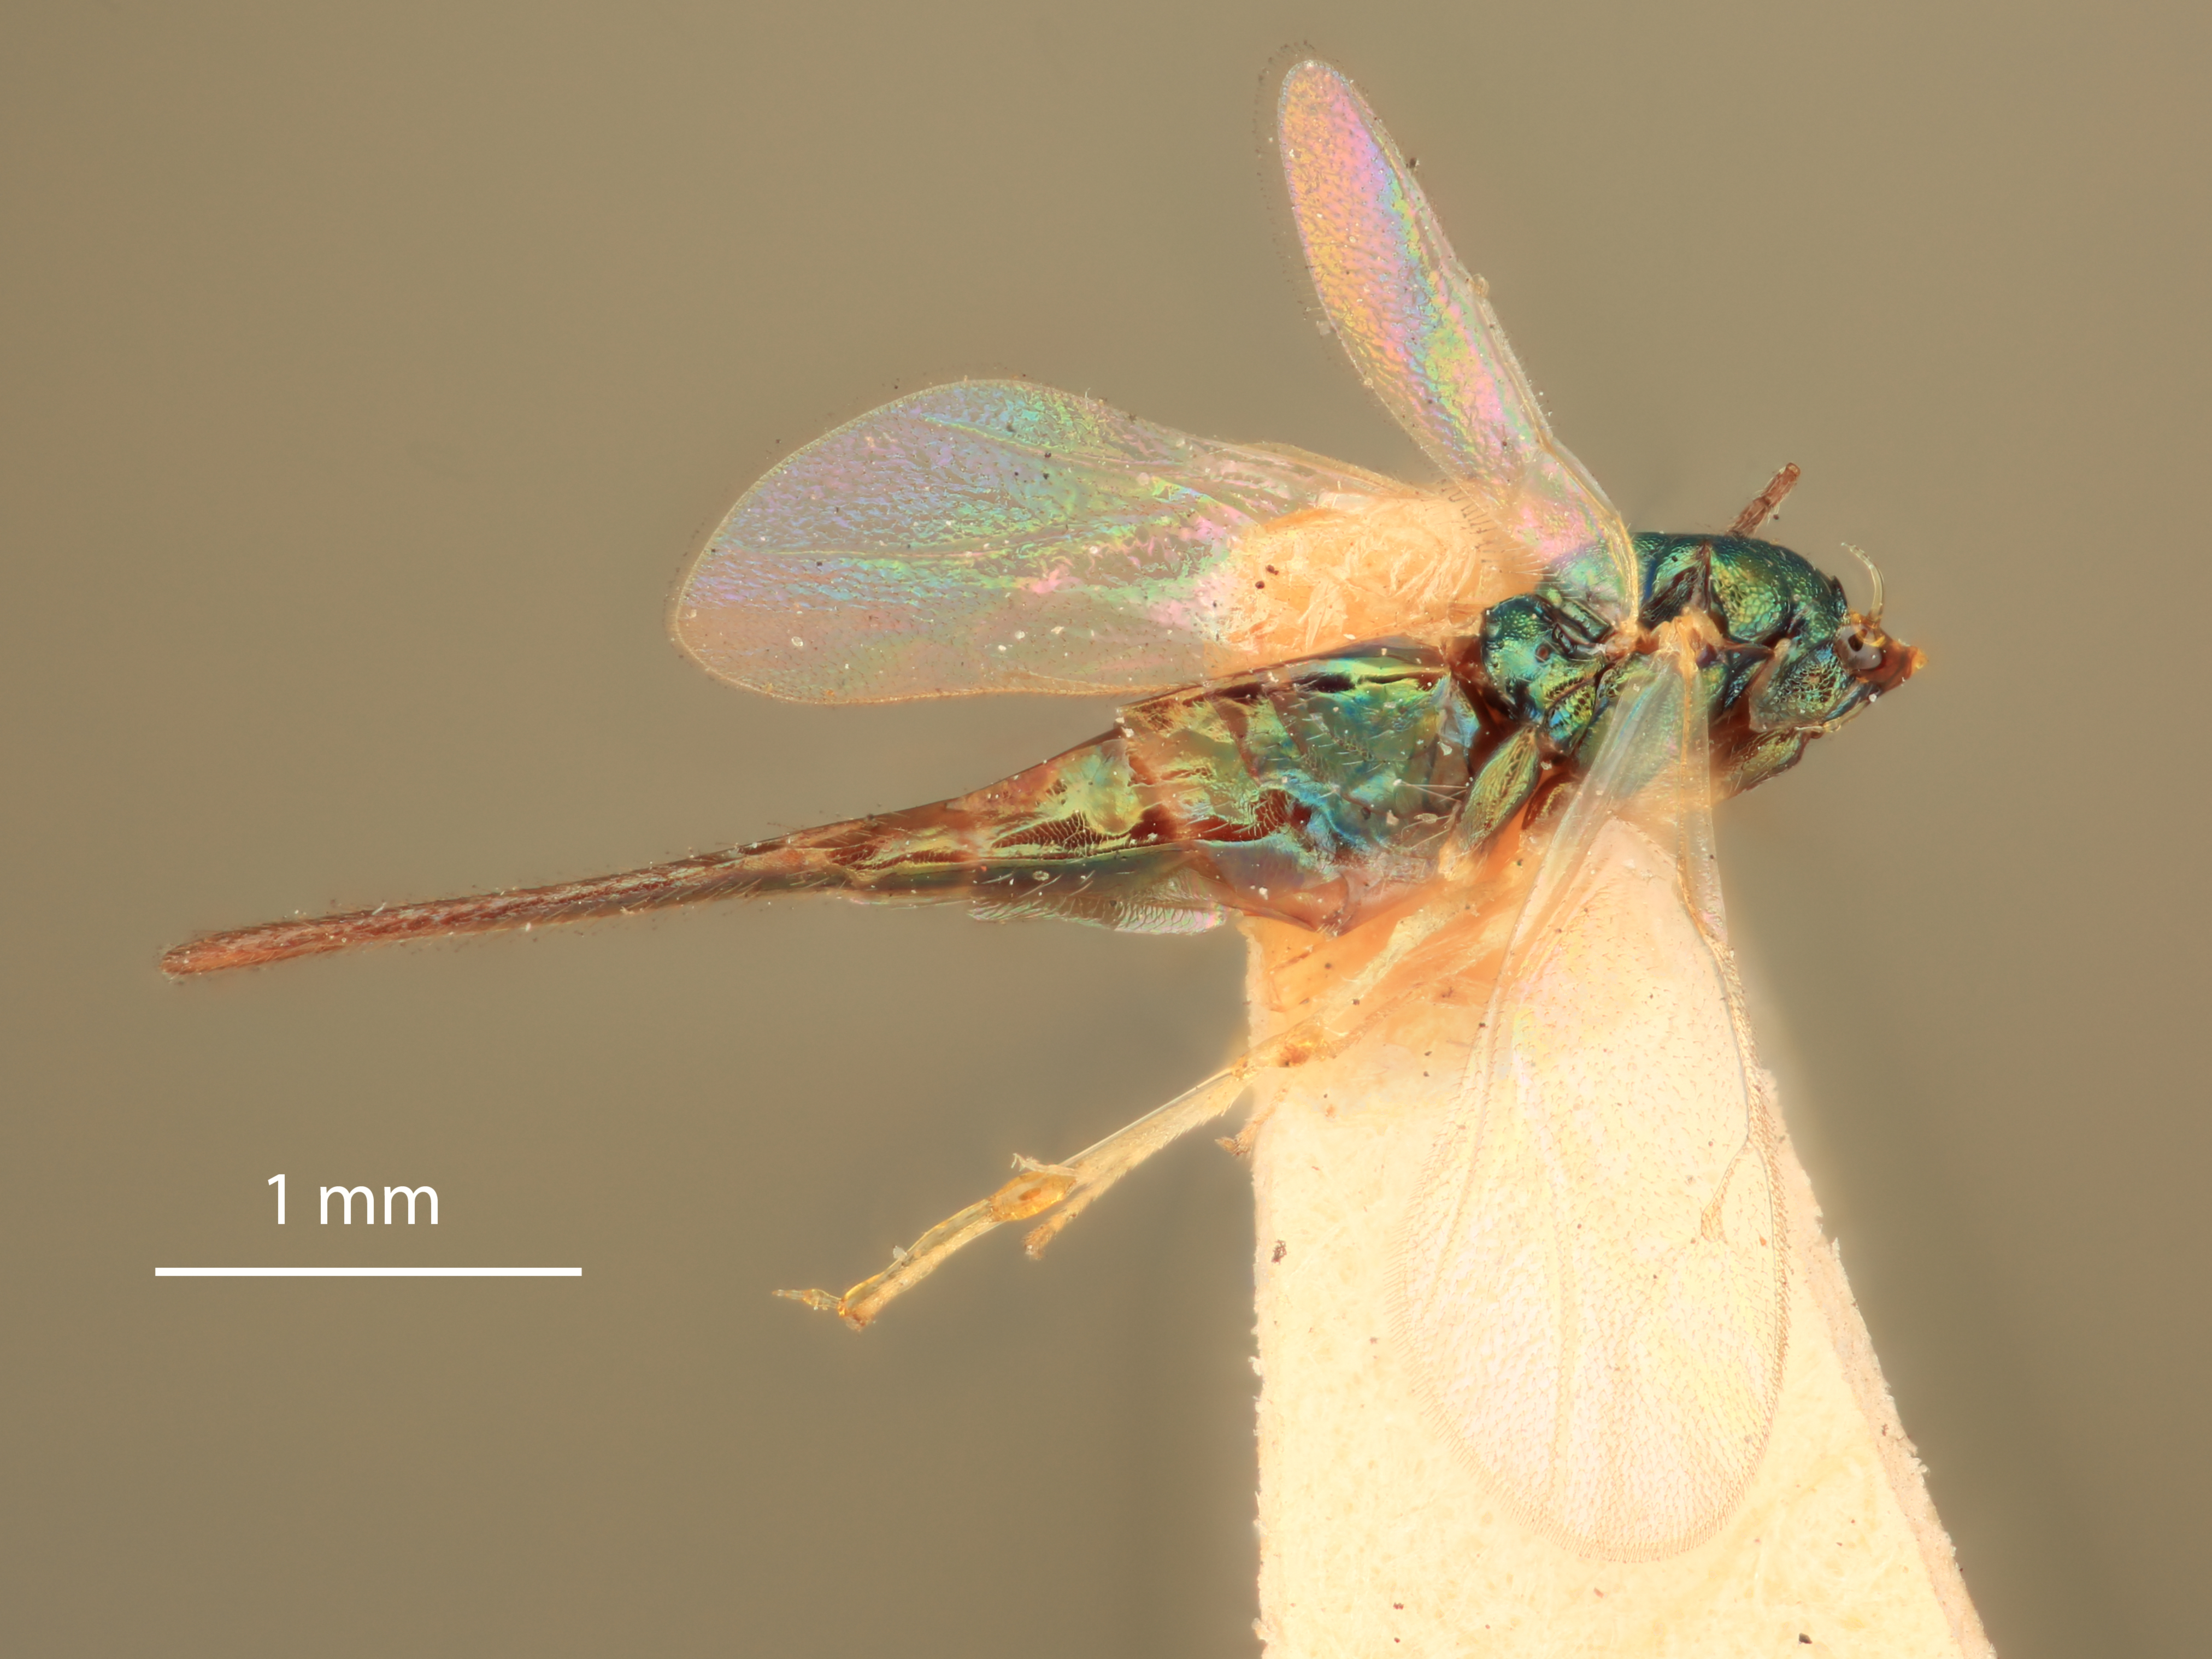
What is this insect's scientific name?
Habrocytus canadensis
